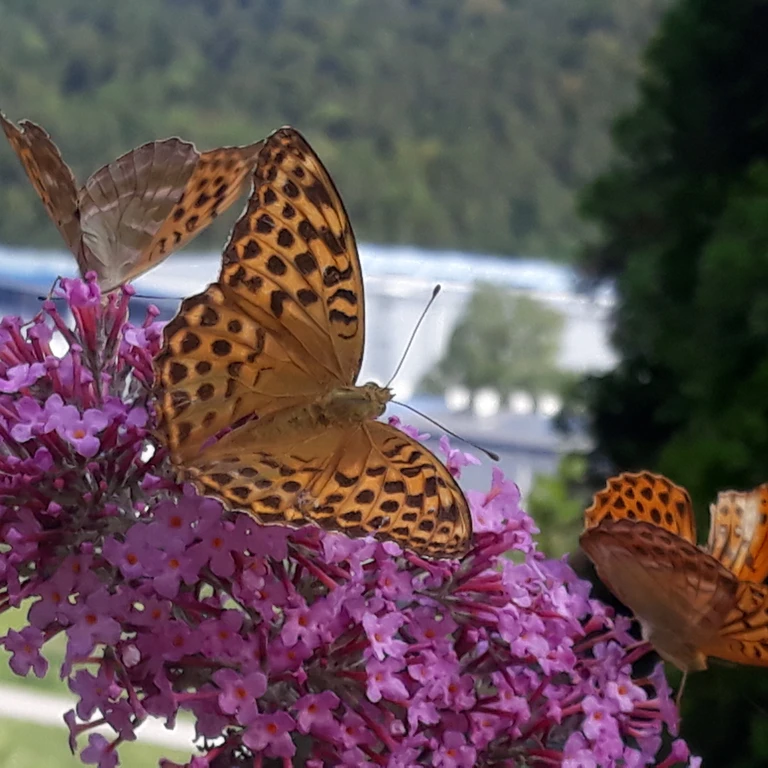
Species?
Argynnis paphia
